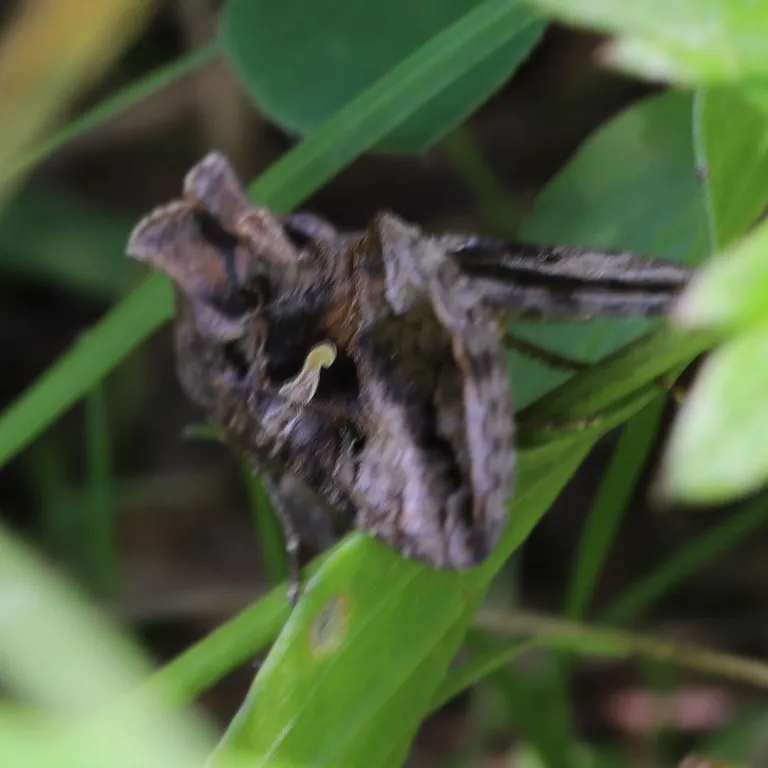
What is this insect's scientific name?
Autographa gamma
